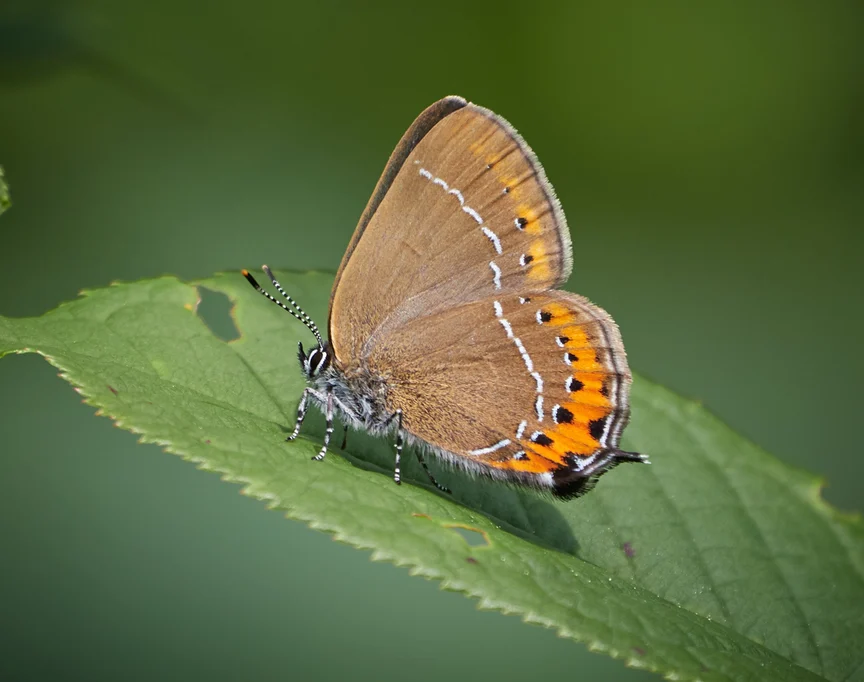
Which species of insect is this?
Satyrium pruni (also Fixsenia pruni)
